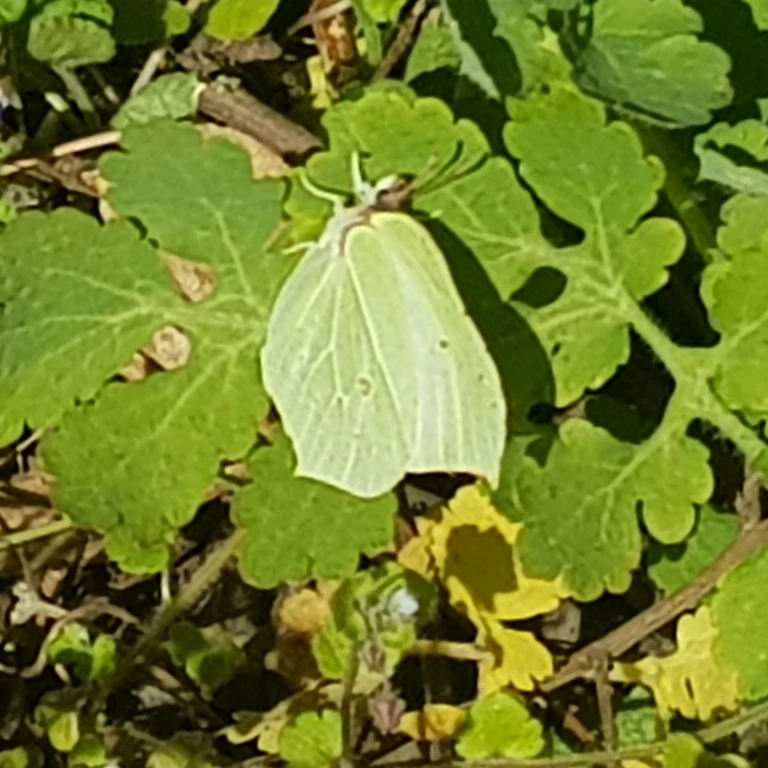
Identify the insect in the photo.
Gonepteryx rhamni
